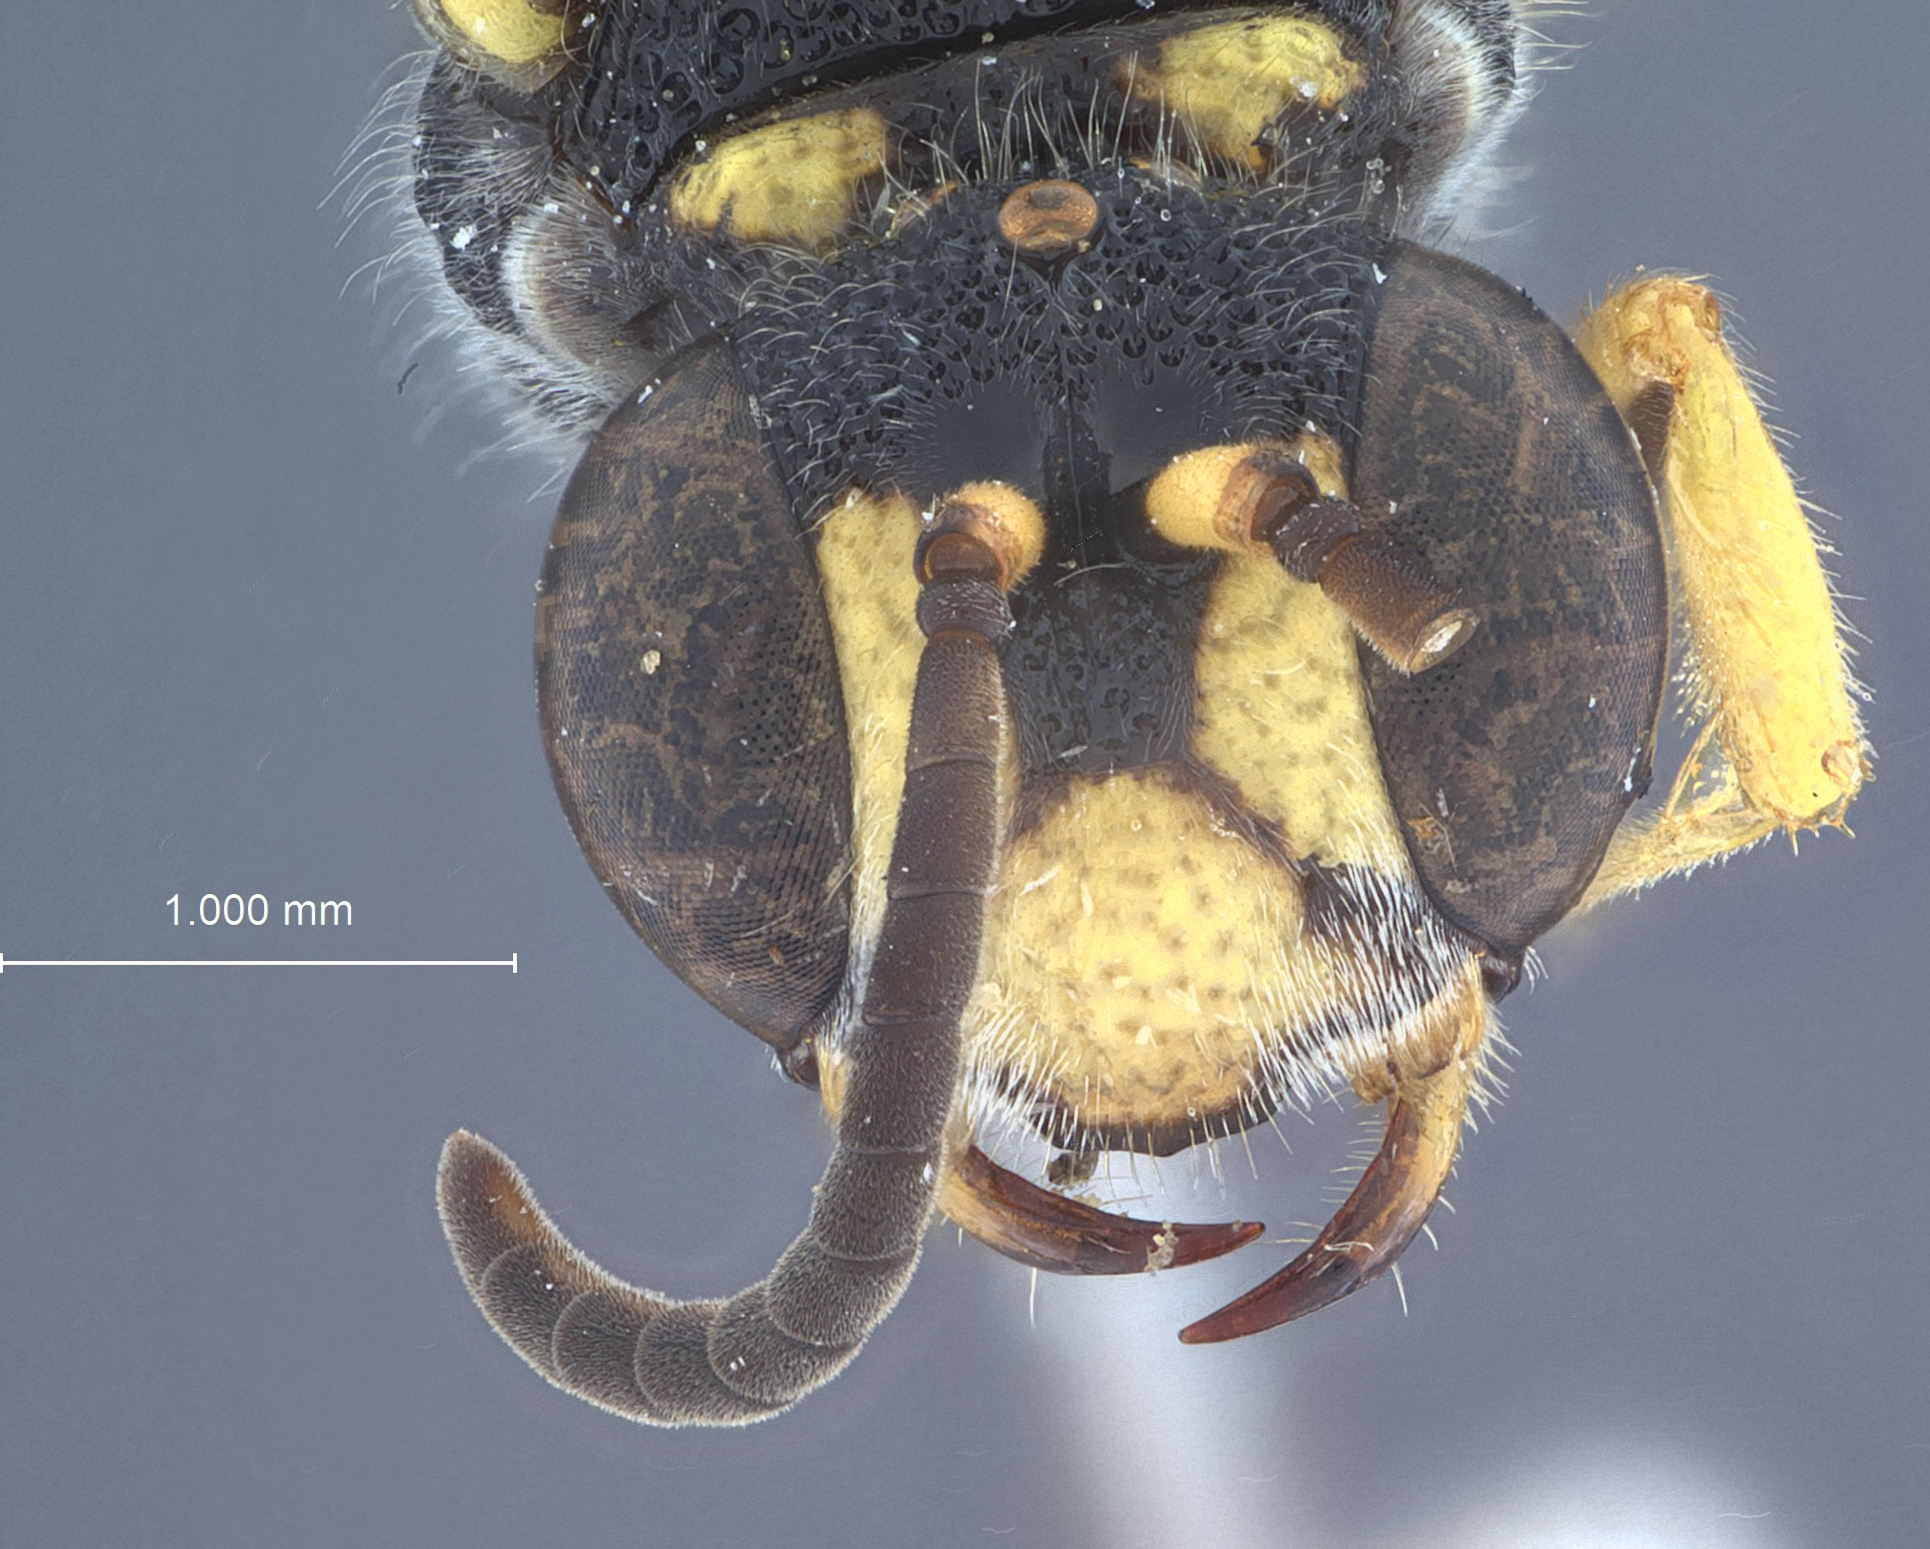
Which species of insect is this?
Cerceris umbinifera
